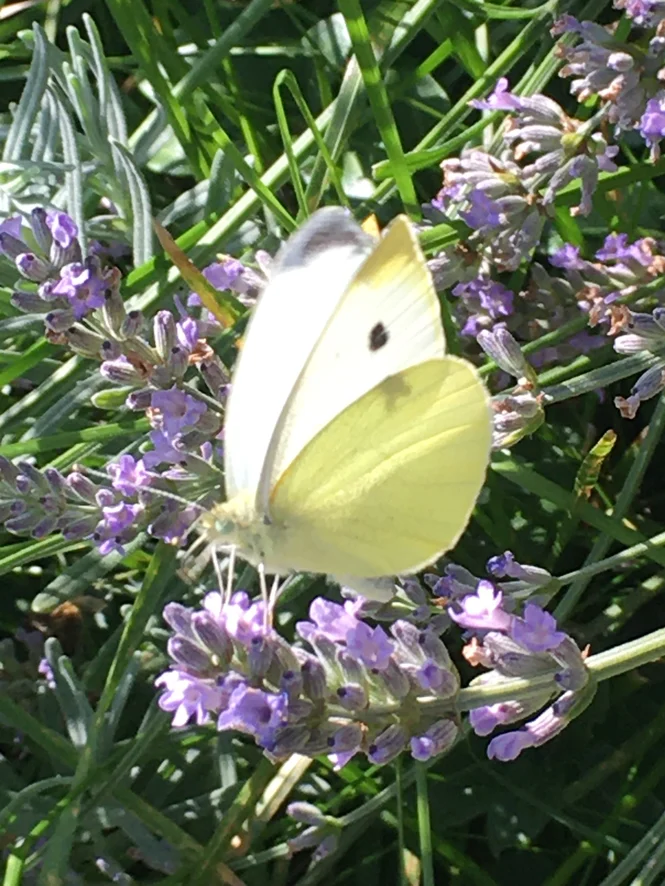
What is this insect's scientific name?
Pieris rapae
